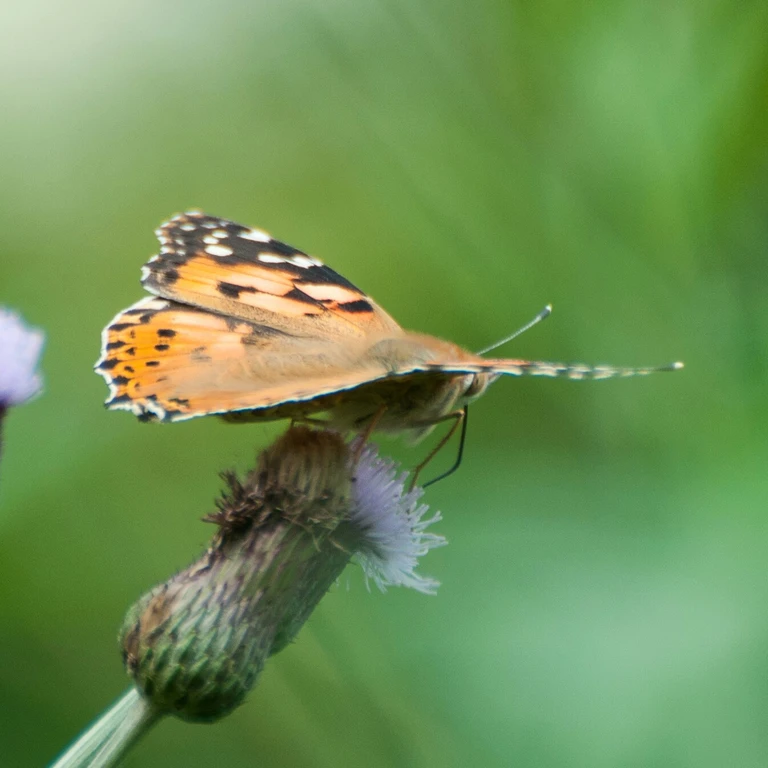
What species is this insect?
Vanessa cardui
